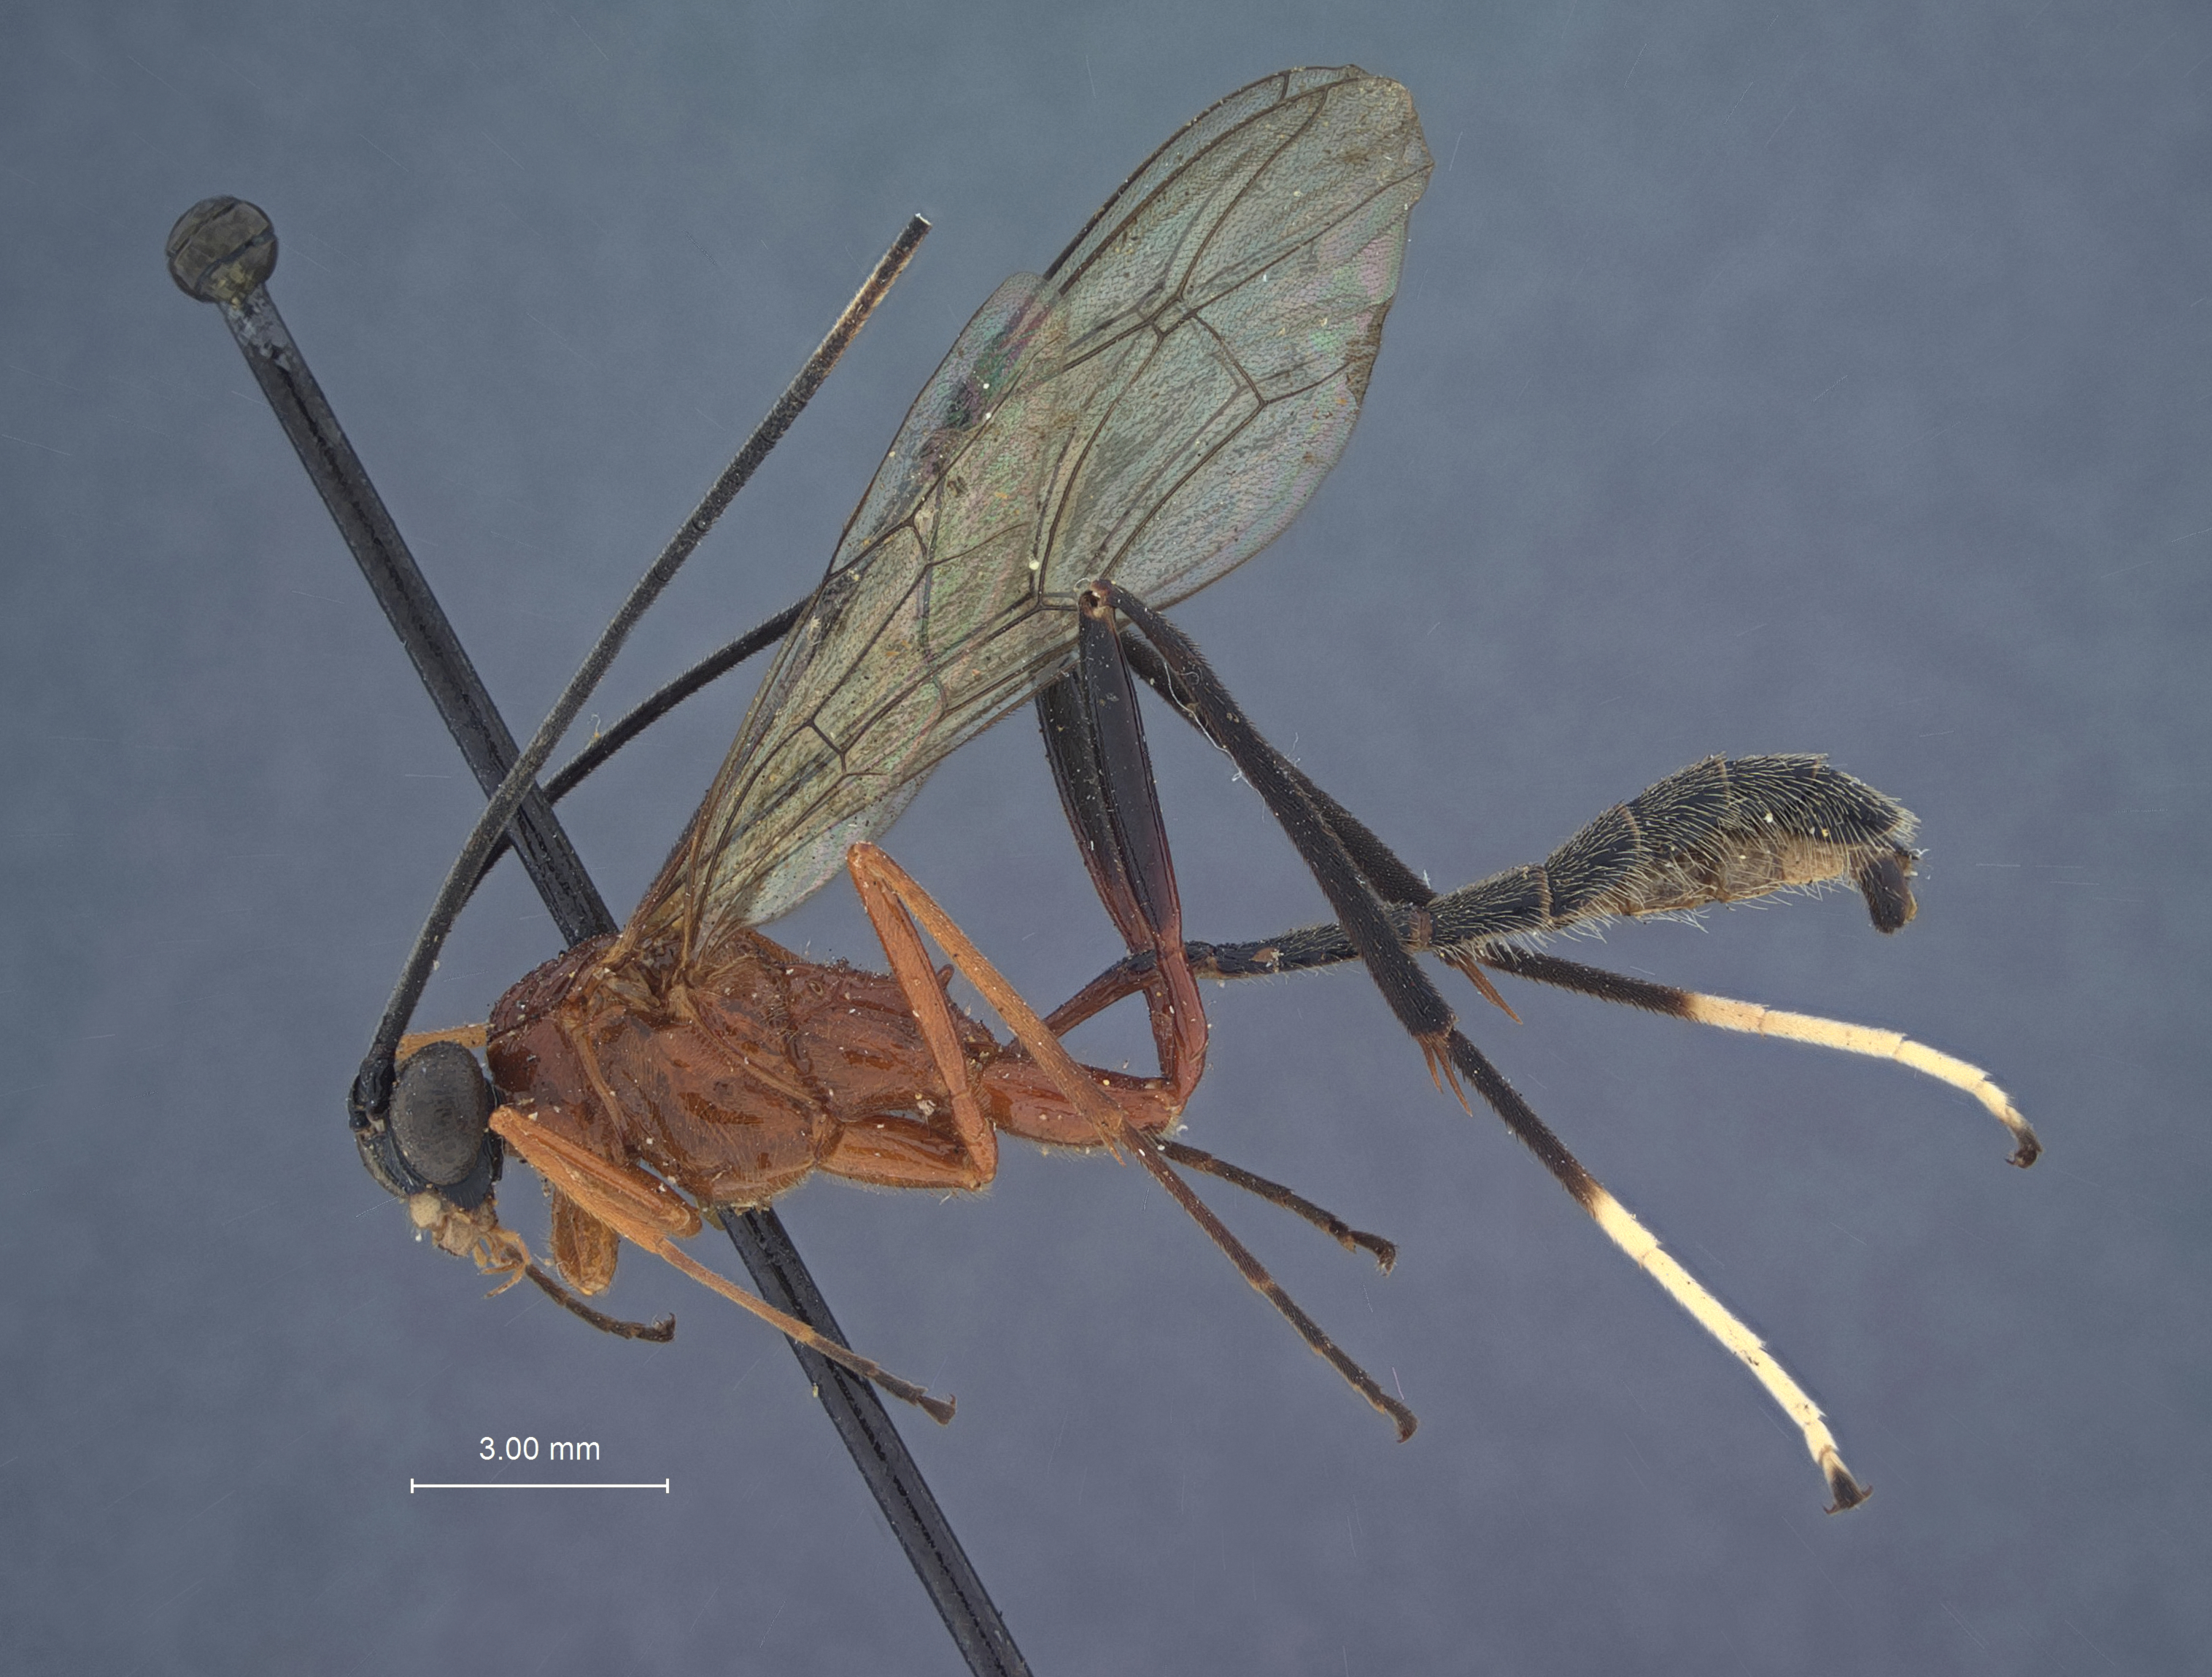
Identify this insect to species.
Cryptanuridimorpha elegans
